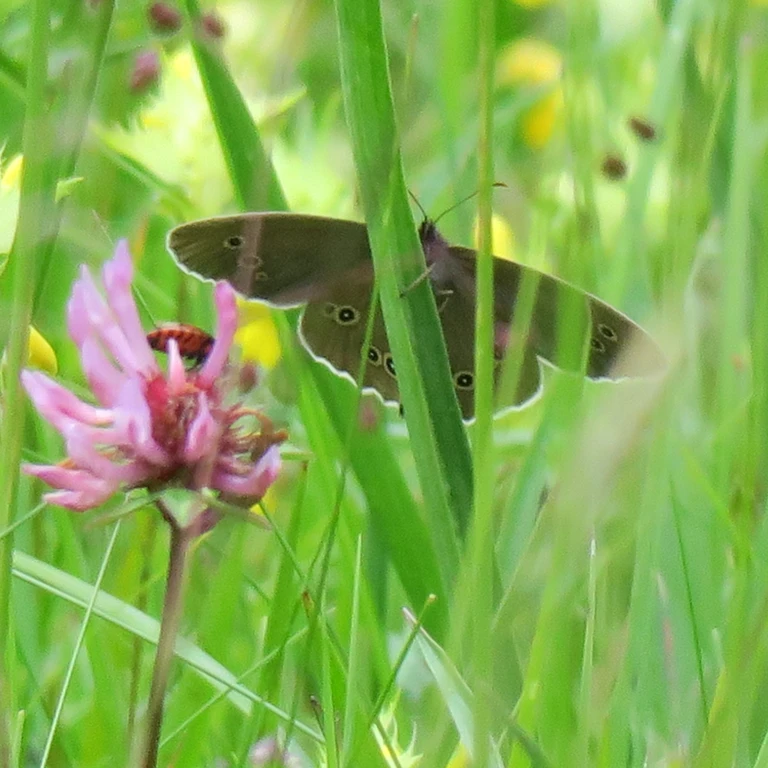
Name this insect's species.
Aphantopus hyperantus
